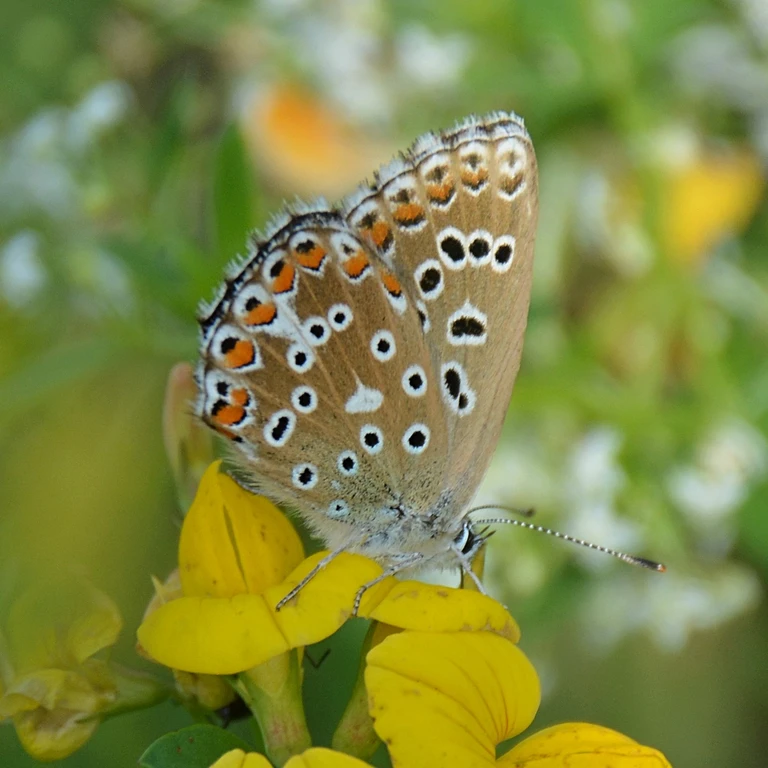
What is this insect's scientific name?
Lysandra bellargus
